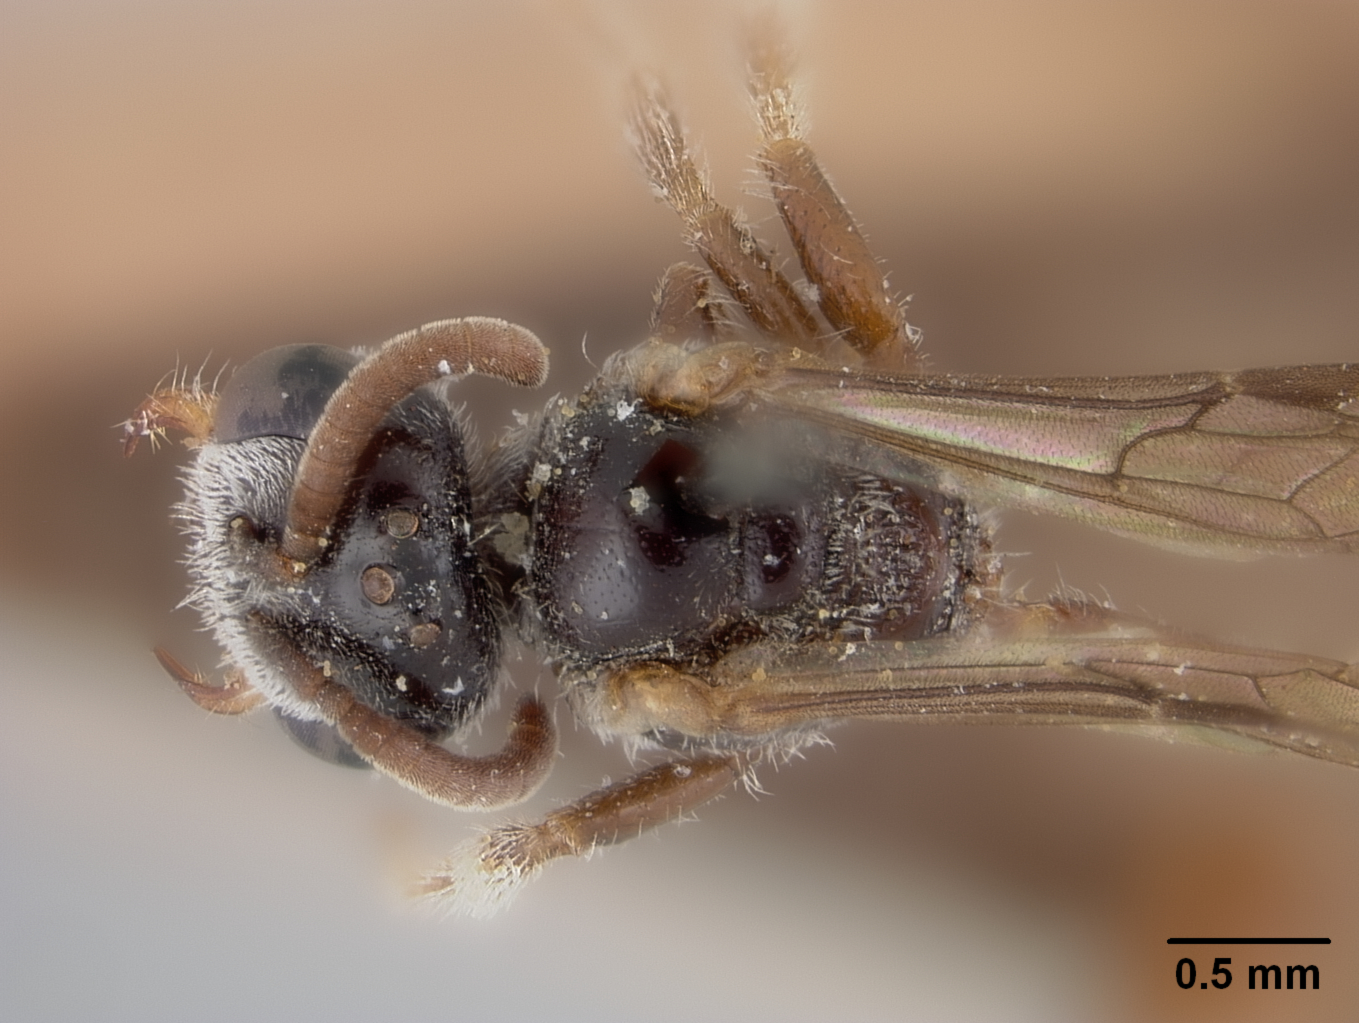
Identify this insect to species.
Sphecodes autumnalis
